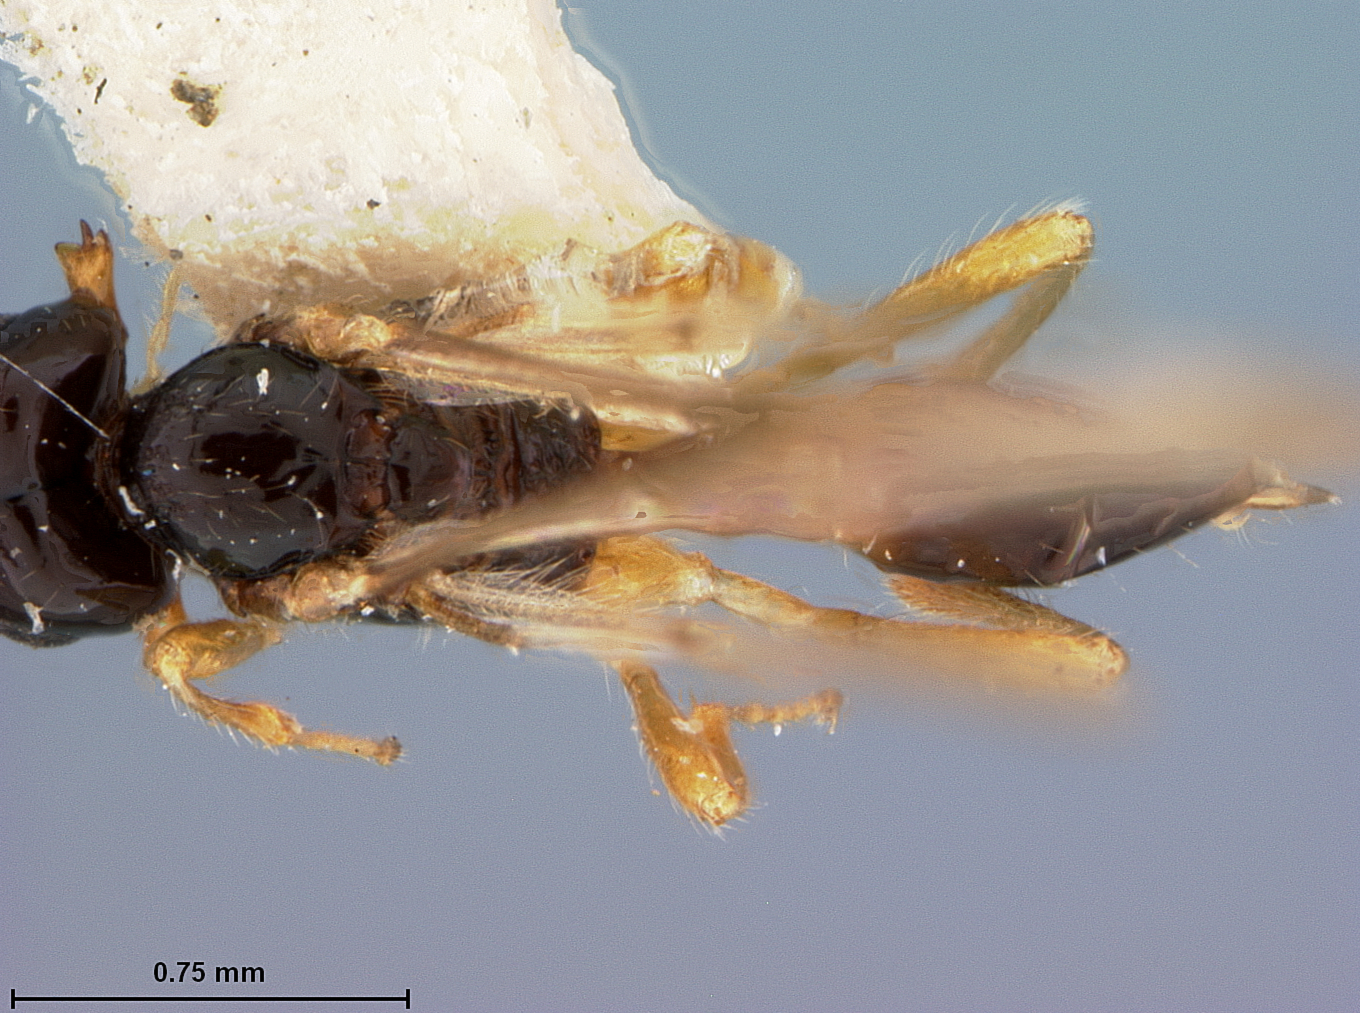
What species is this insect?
Aspilota sylvaticae
